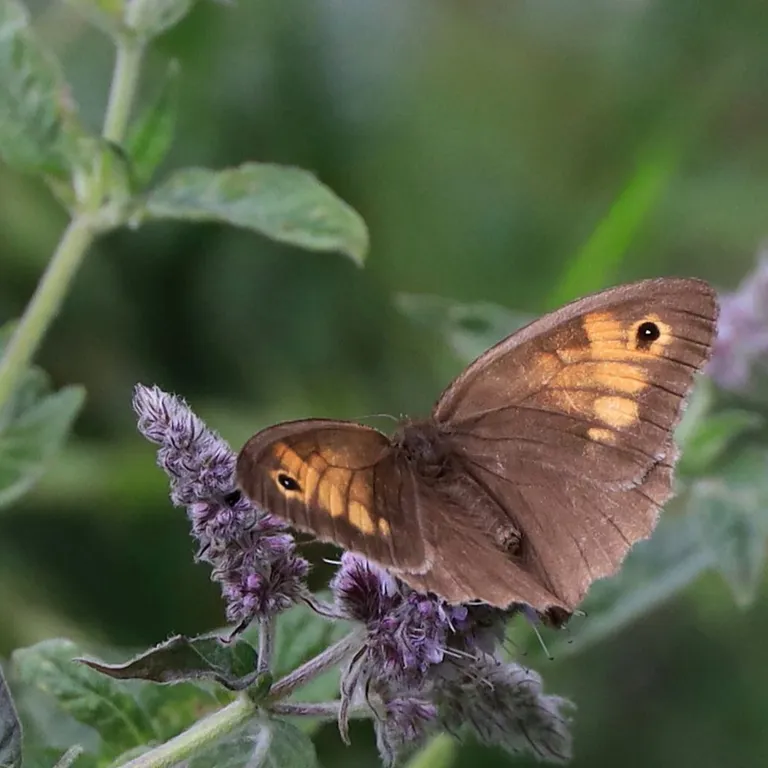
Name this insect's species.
Maniola jurtina
